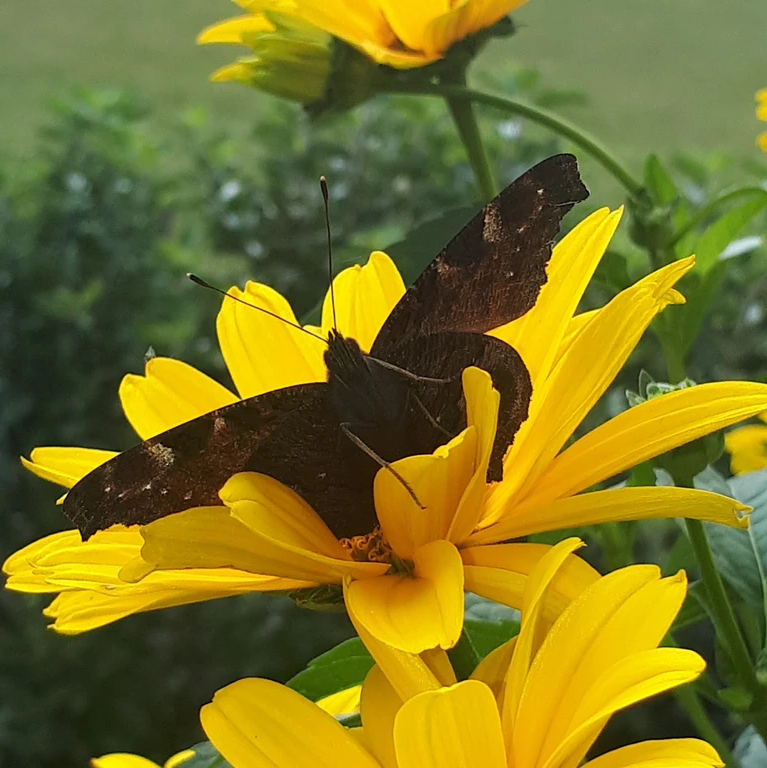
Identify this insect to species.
Aglais io
